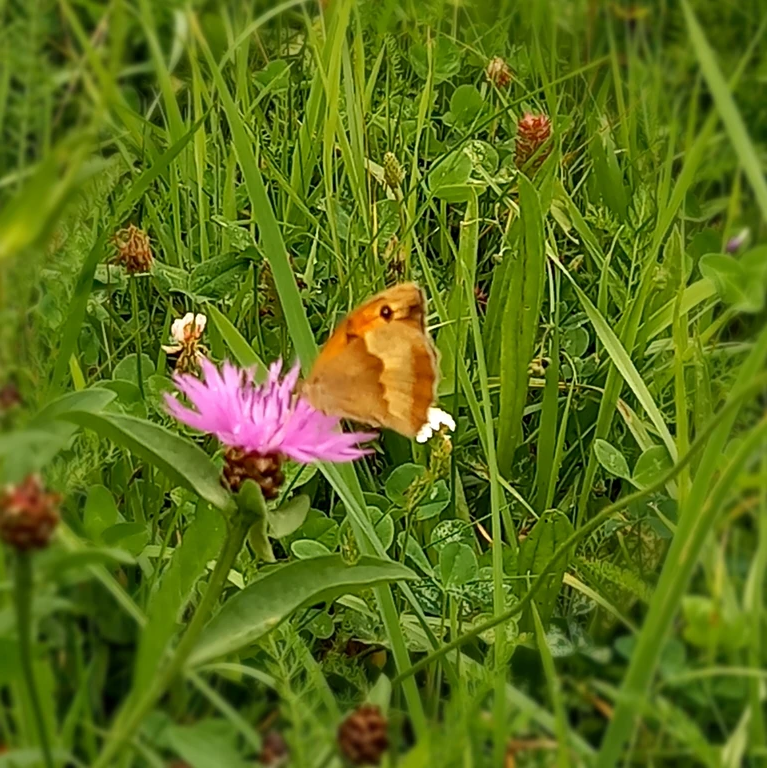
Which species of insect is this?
Maniola jurtina
